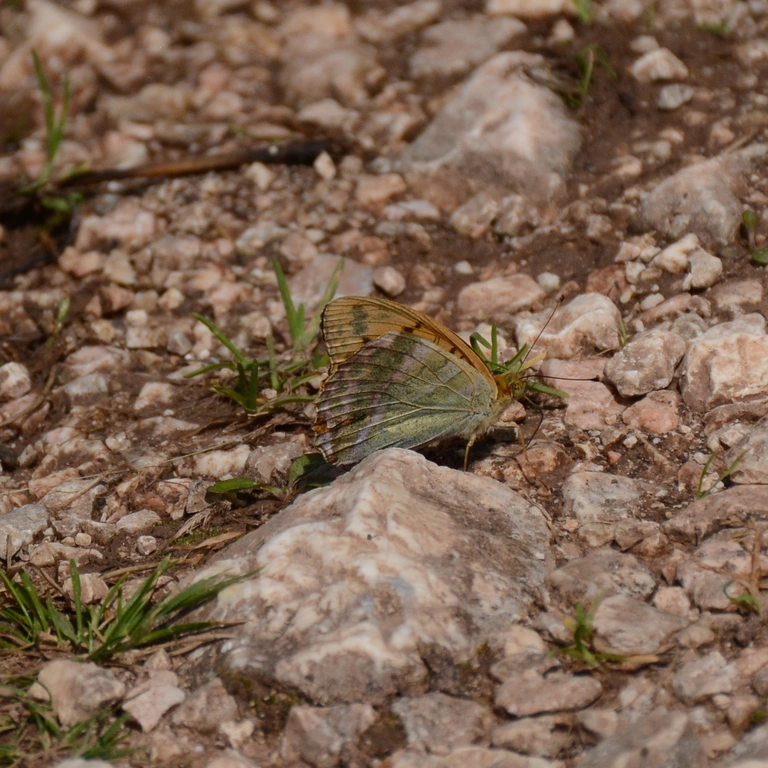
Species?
Argynnis paphia
